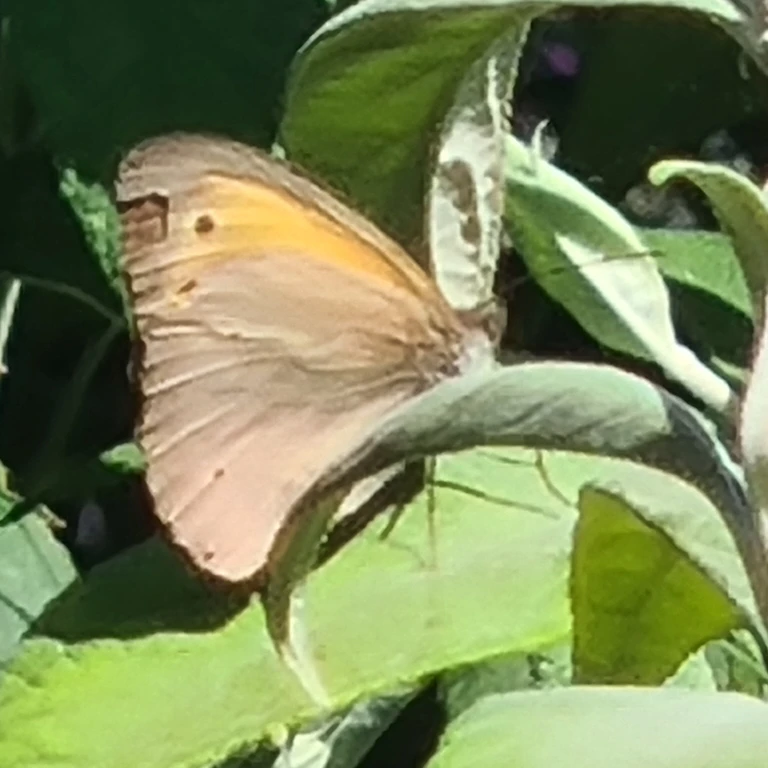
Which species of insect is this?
Maniola jurtina
